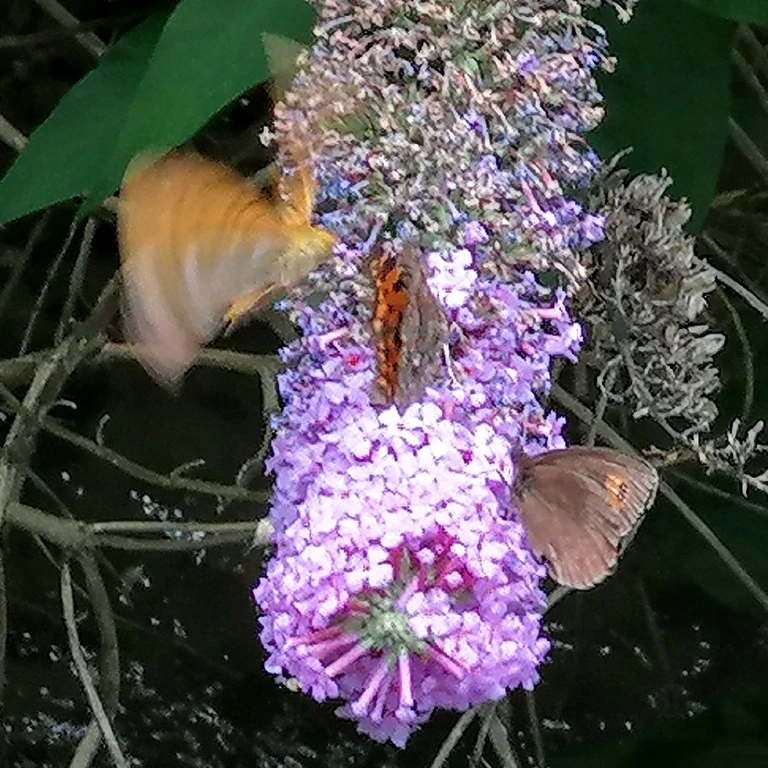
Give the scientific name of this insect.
Maniola jurtina
